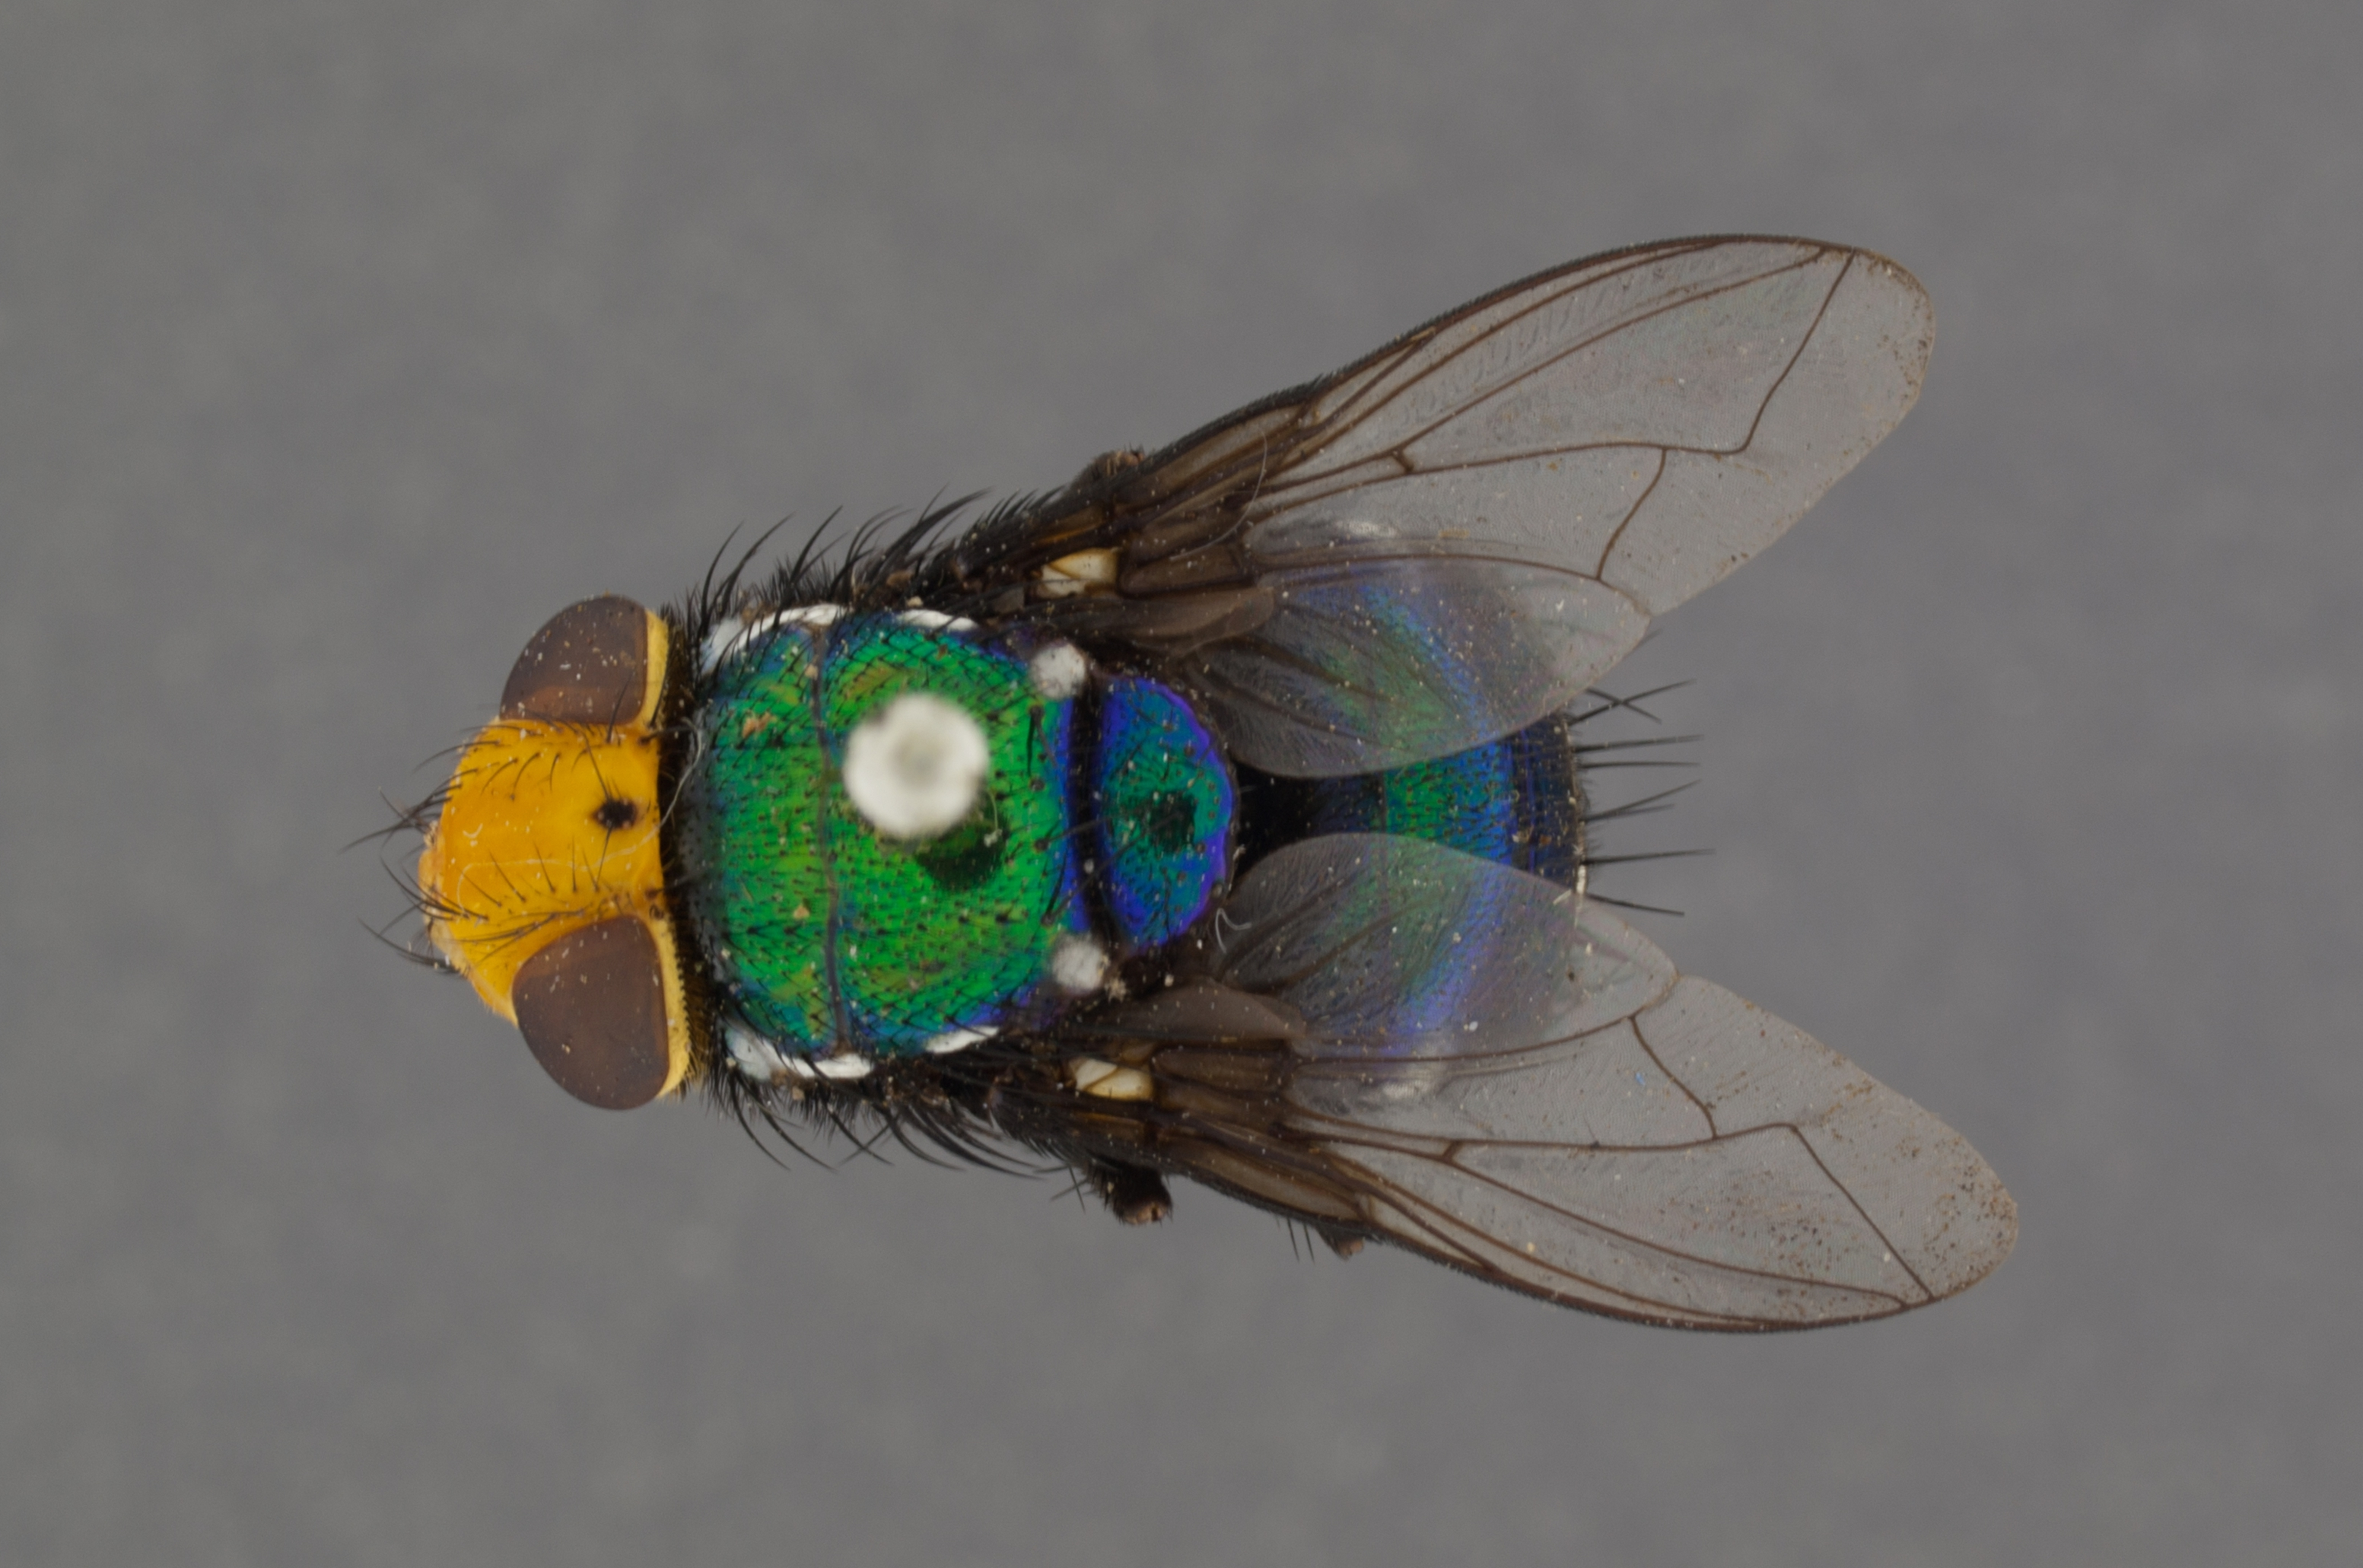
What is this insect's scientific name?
Amenia imperialis
